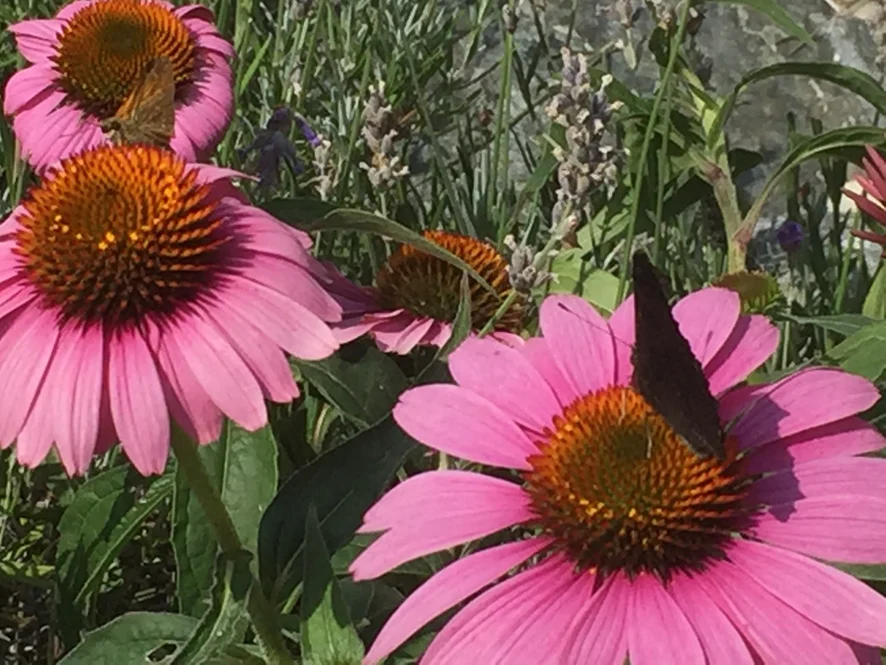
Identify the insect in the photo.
Aglais io
